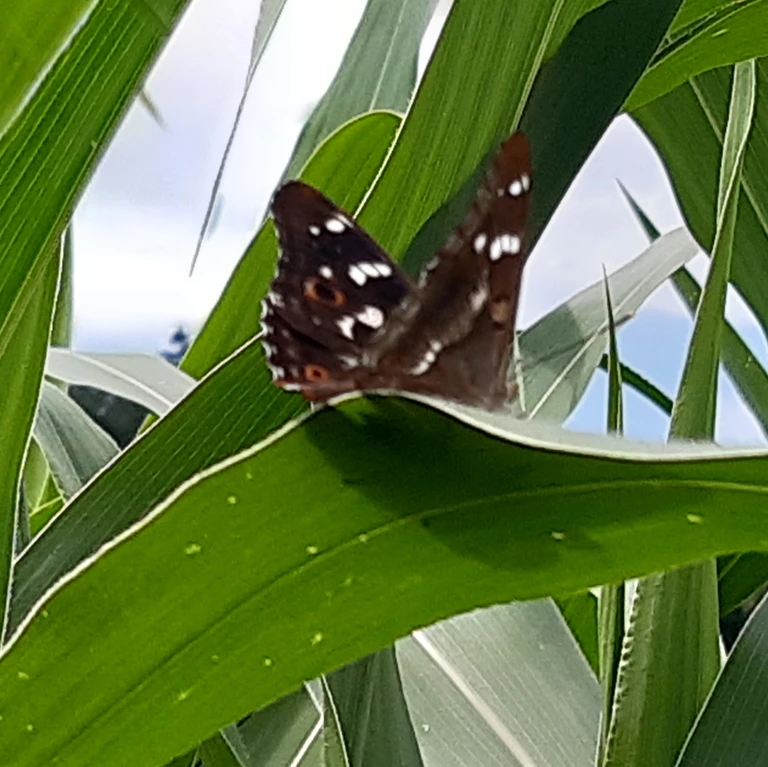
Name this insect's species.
Apatura ilia
